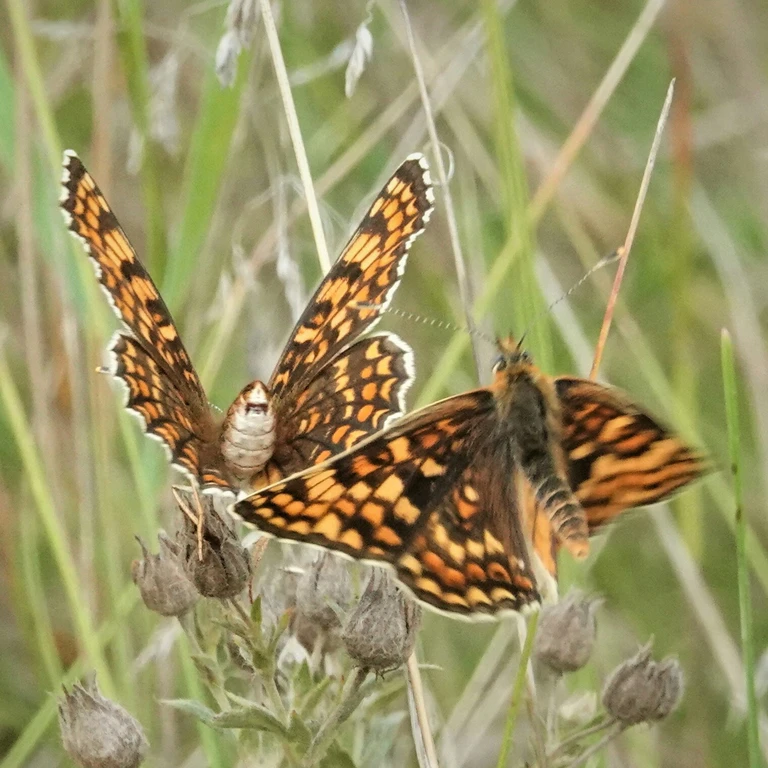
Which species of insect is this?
Melitaea phoebe
